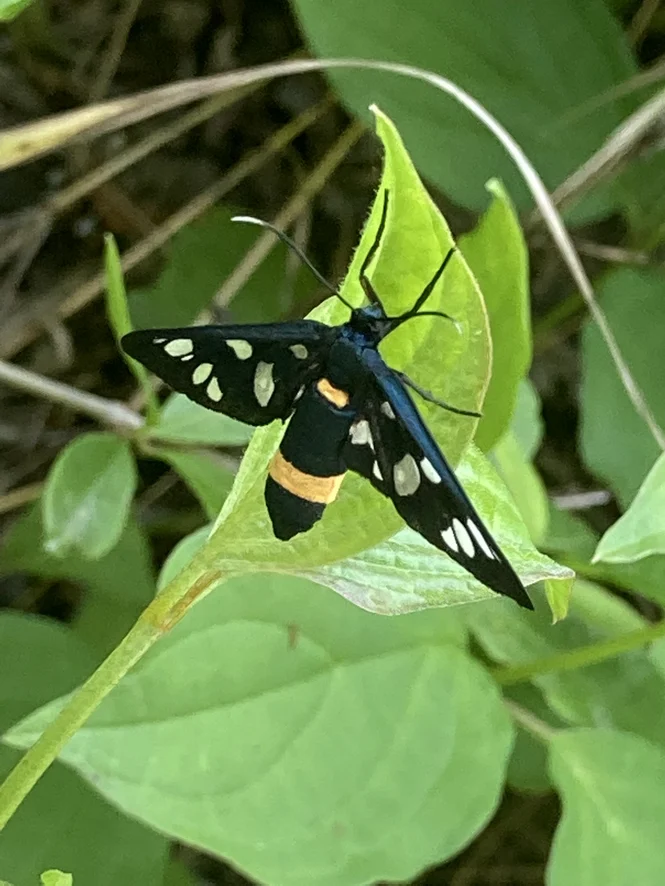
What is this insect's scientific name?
Amata phegea
